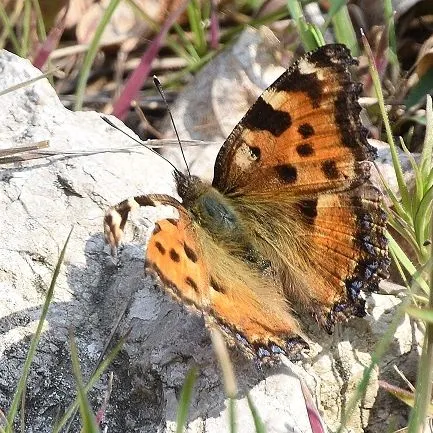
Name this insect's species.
Nymphalis polychloros
